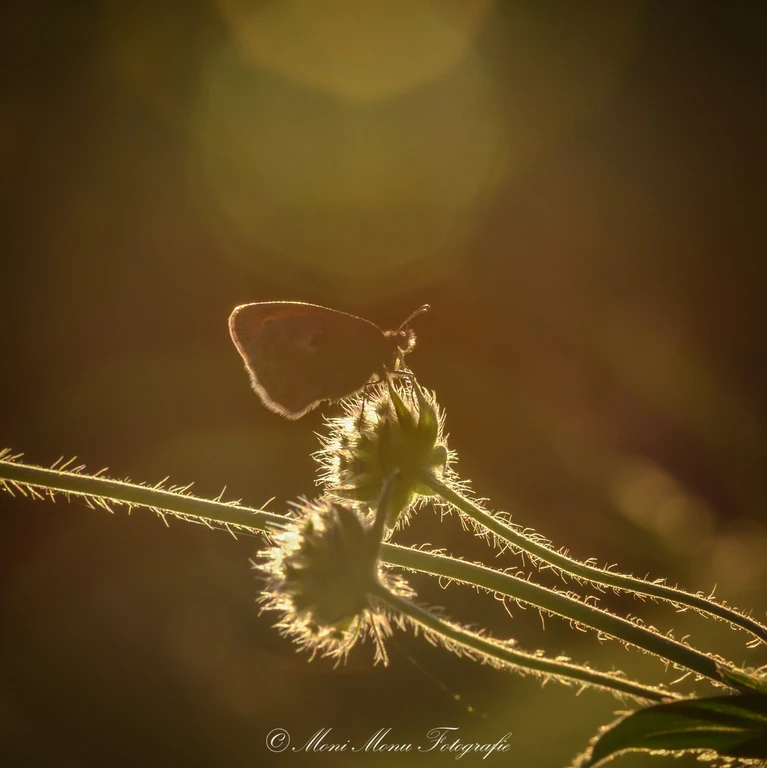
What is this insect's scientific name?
Coenonympha pamphilus
